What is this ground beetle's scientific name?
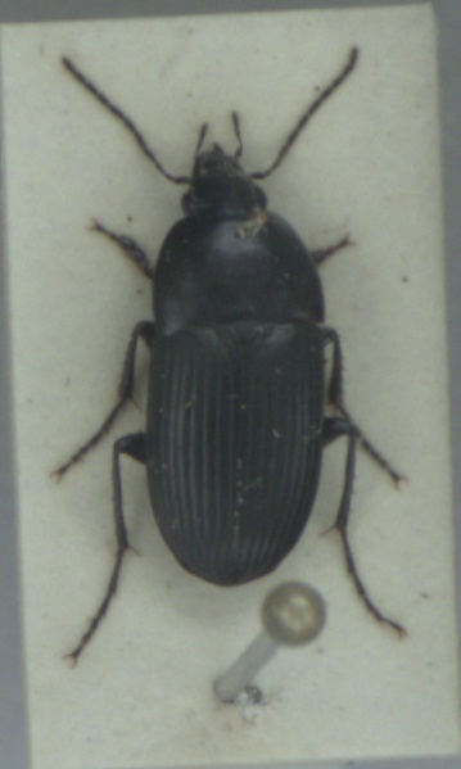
Oodes helopioides
